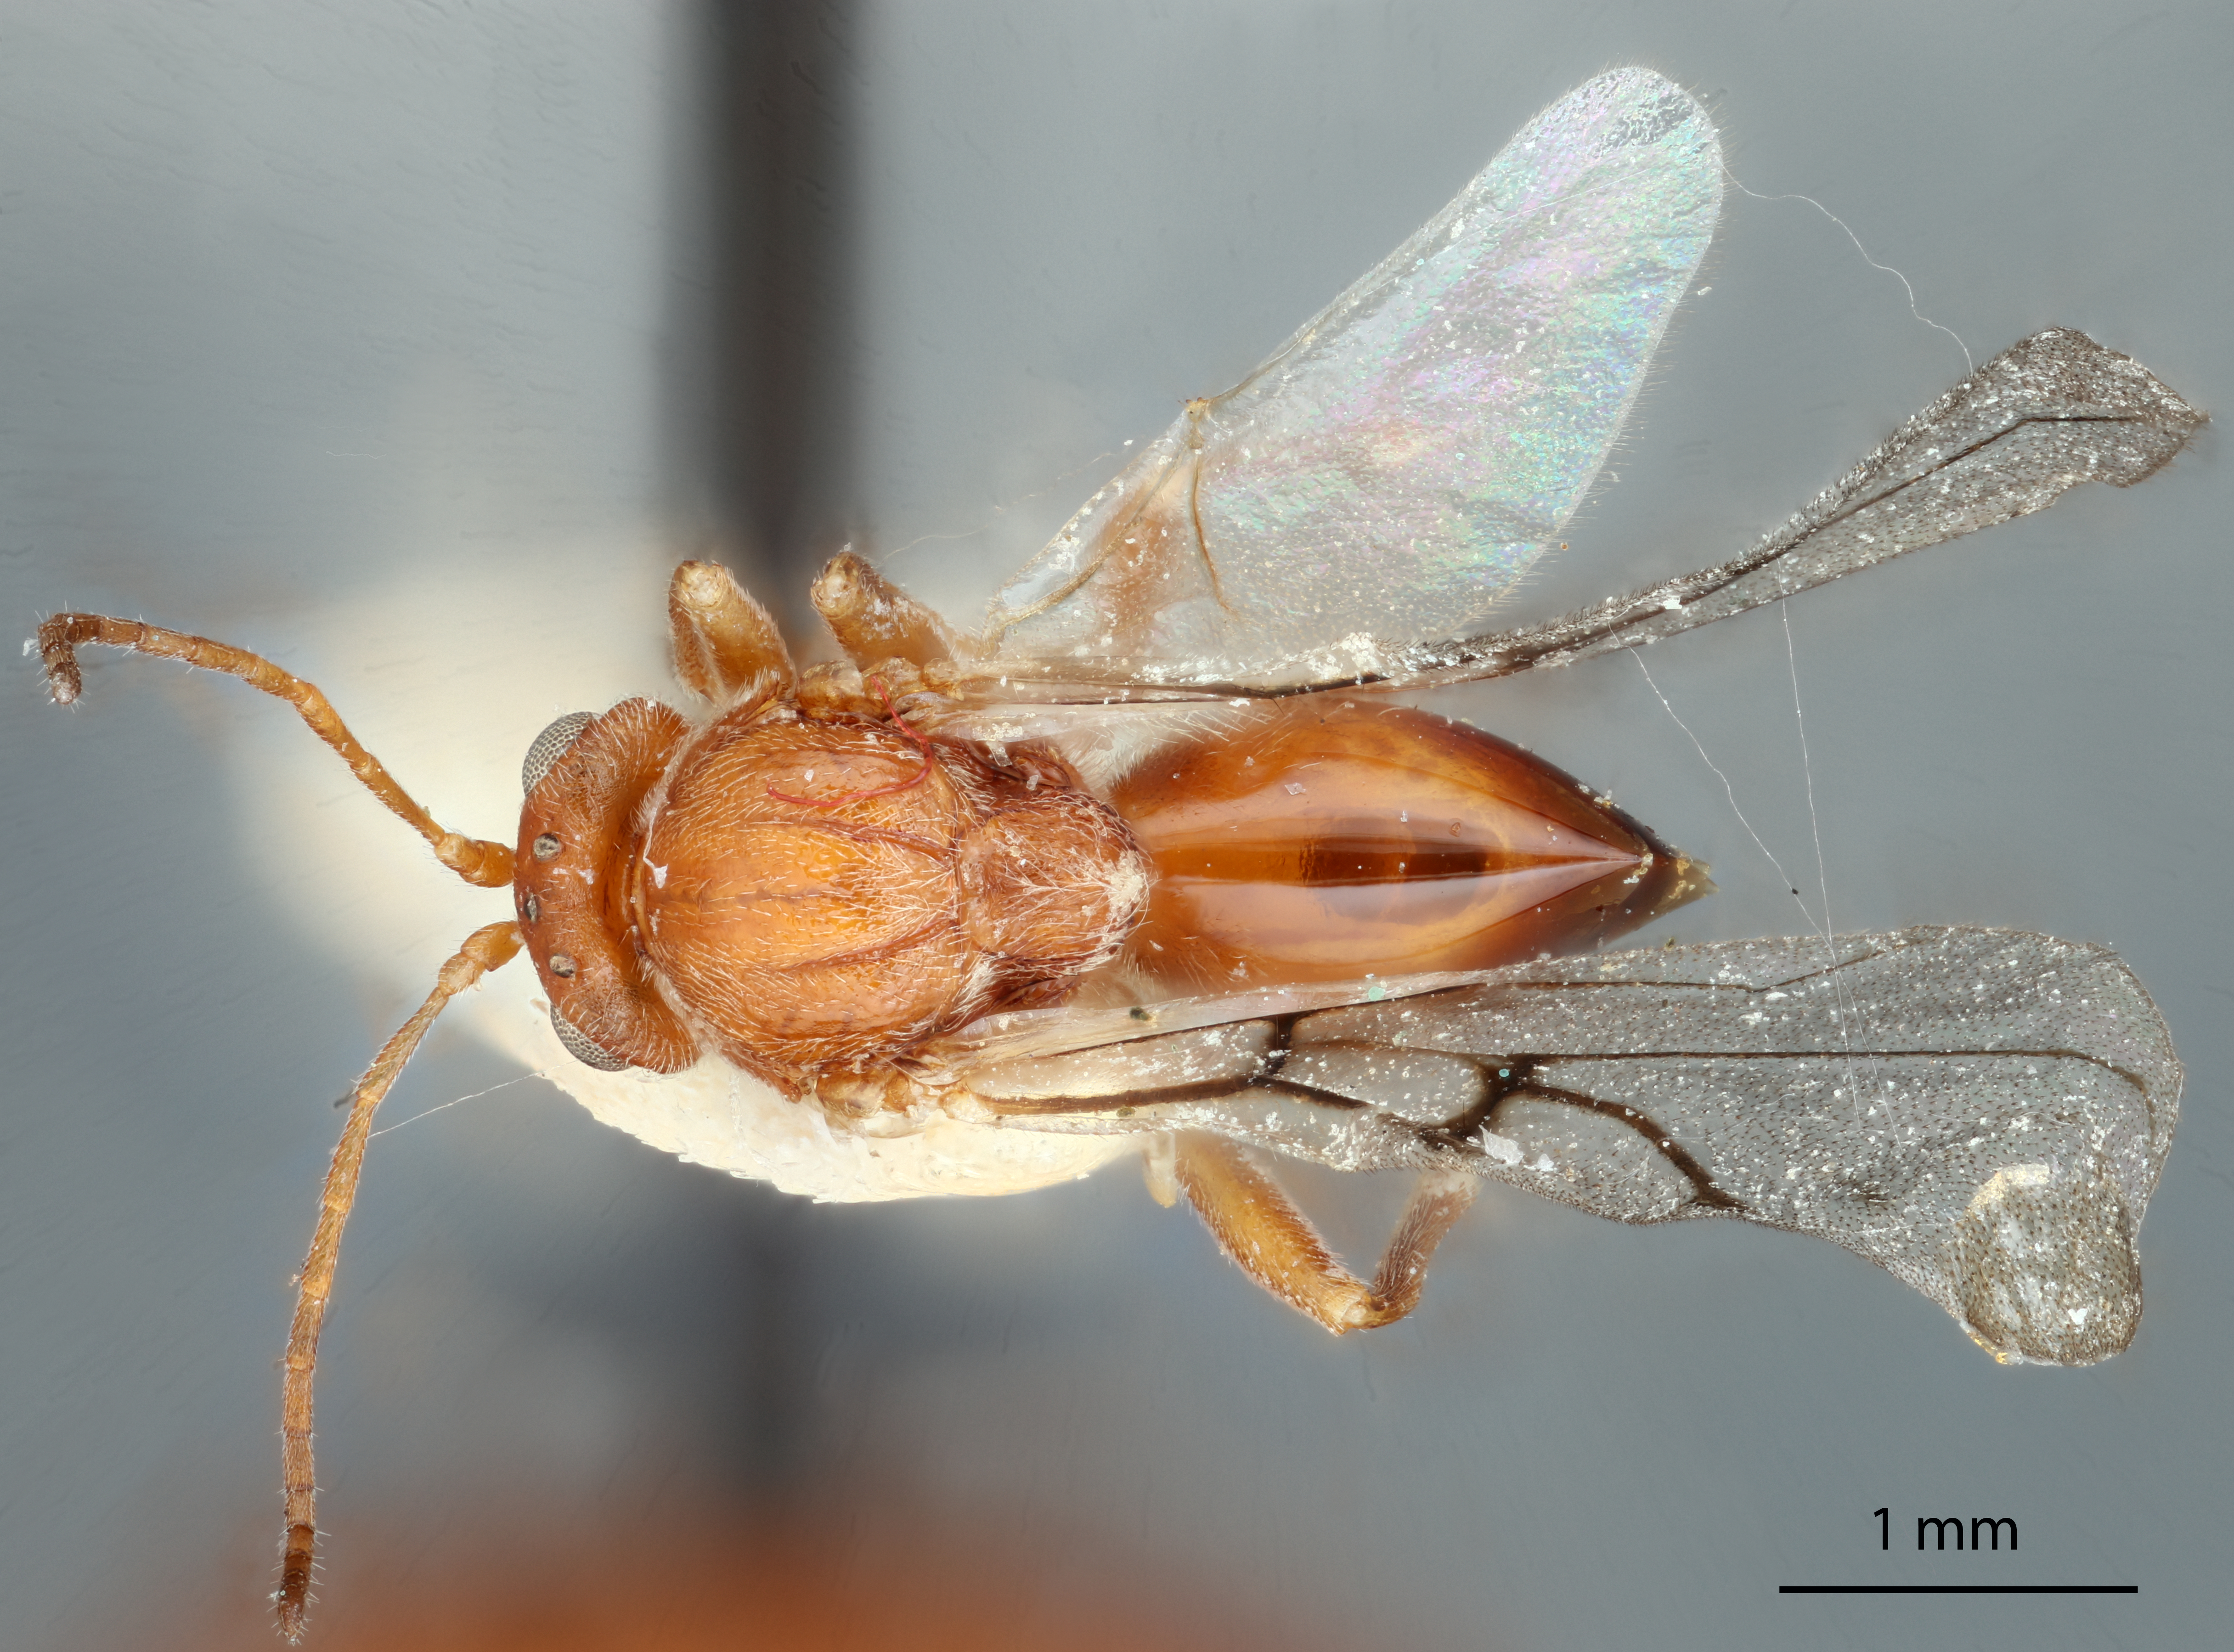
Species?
Antron franklinensis
